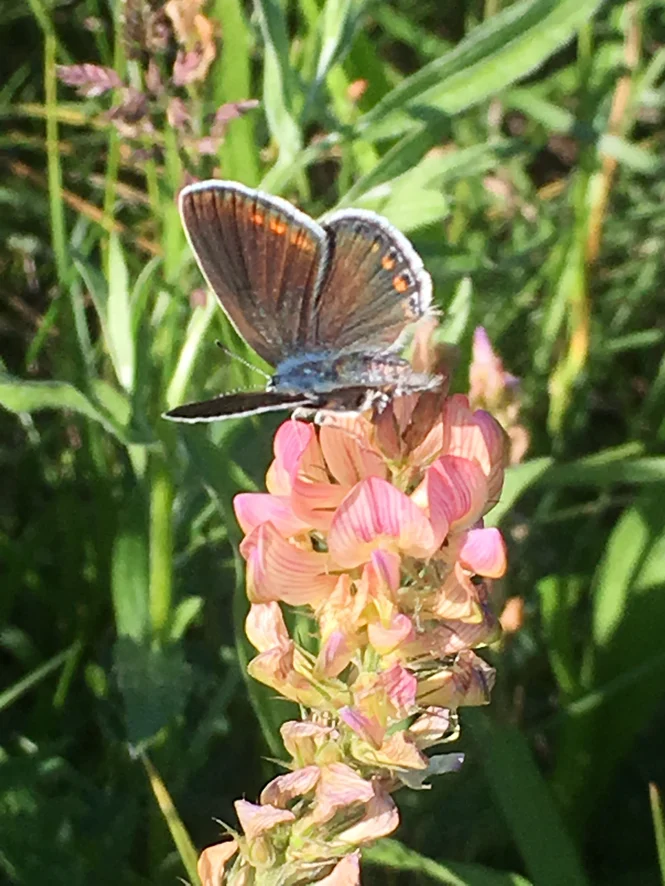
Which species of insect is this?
Polyommatus thersites
